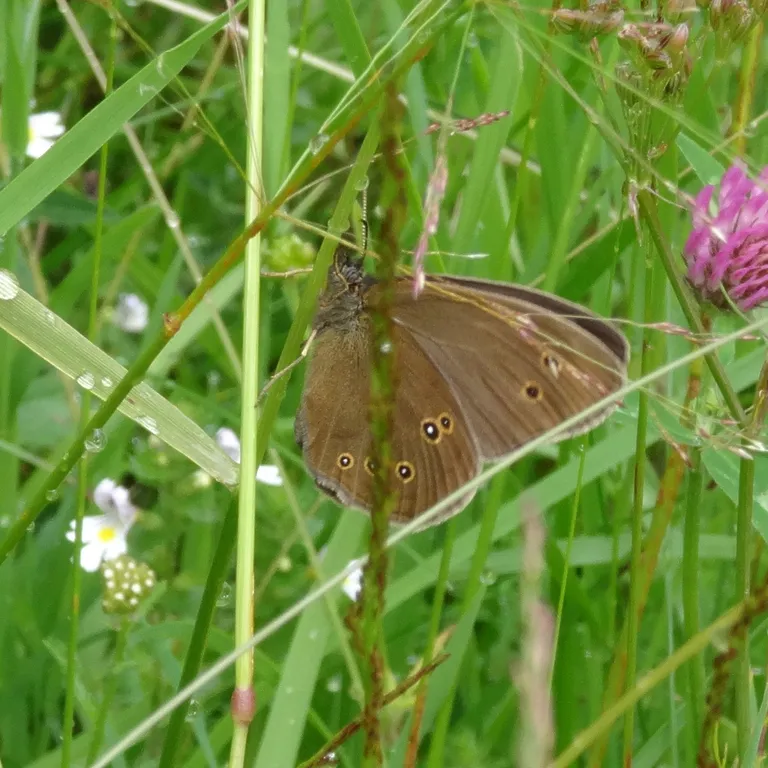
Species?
Aphantopus hyperantus
